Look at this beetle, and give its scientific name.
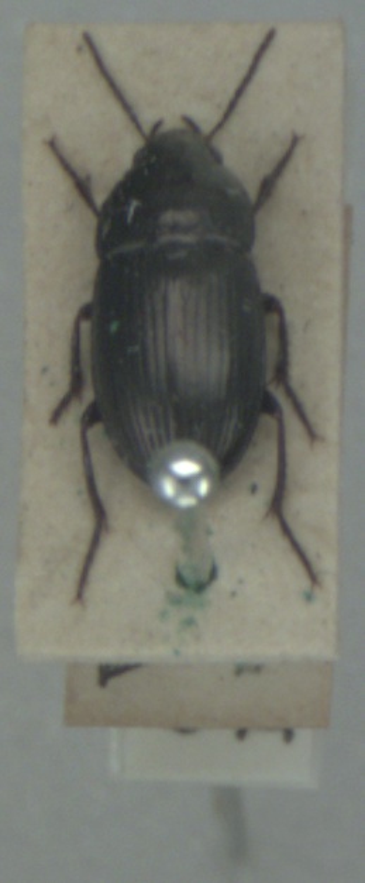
Amara lunicollis
